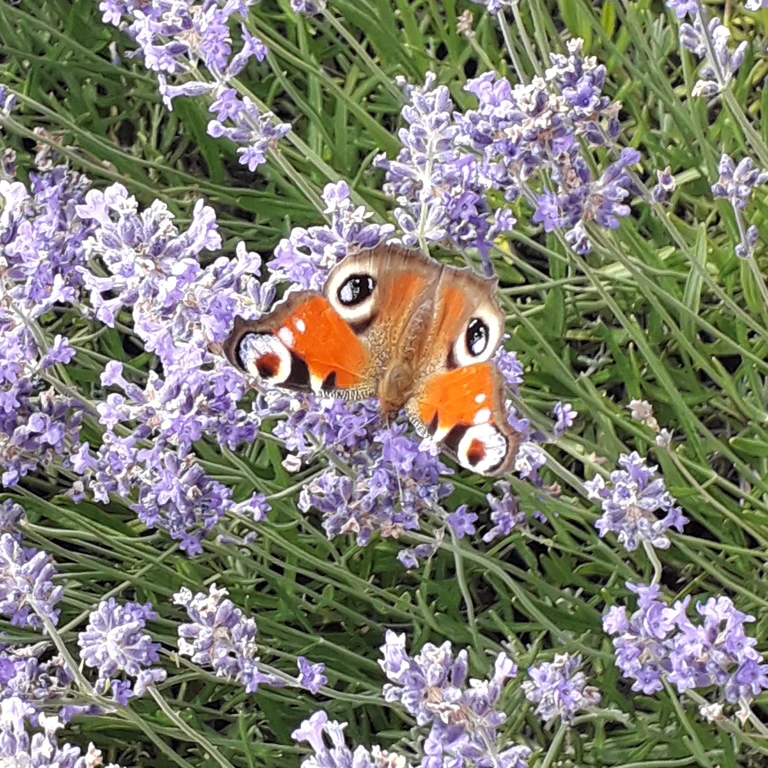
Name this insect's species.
Aglais io
